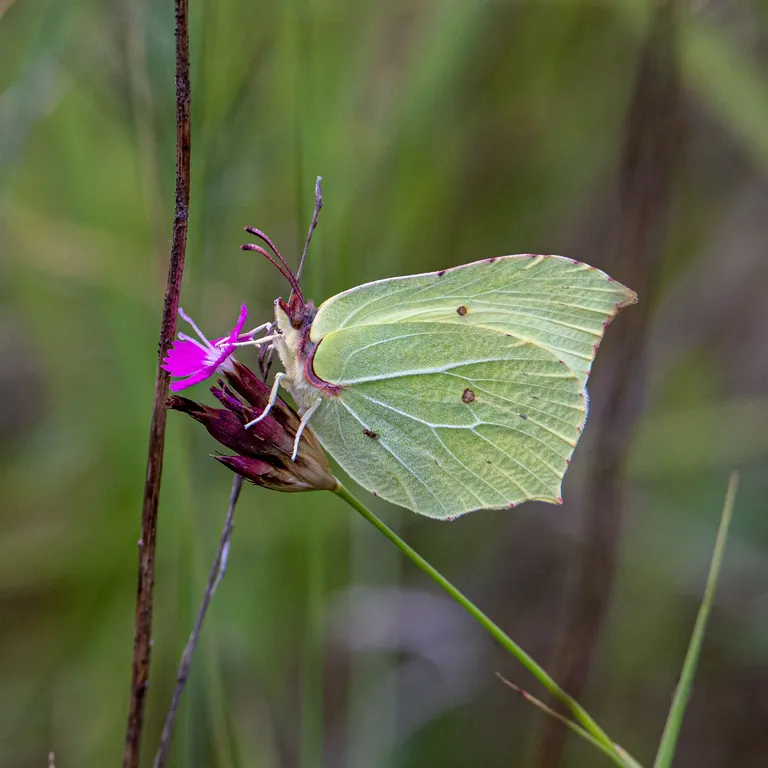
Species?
Gonepteryx rhamni
